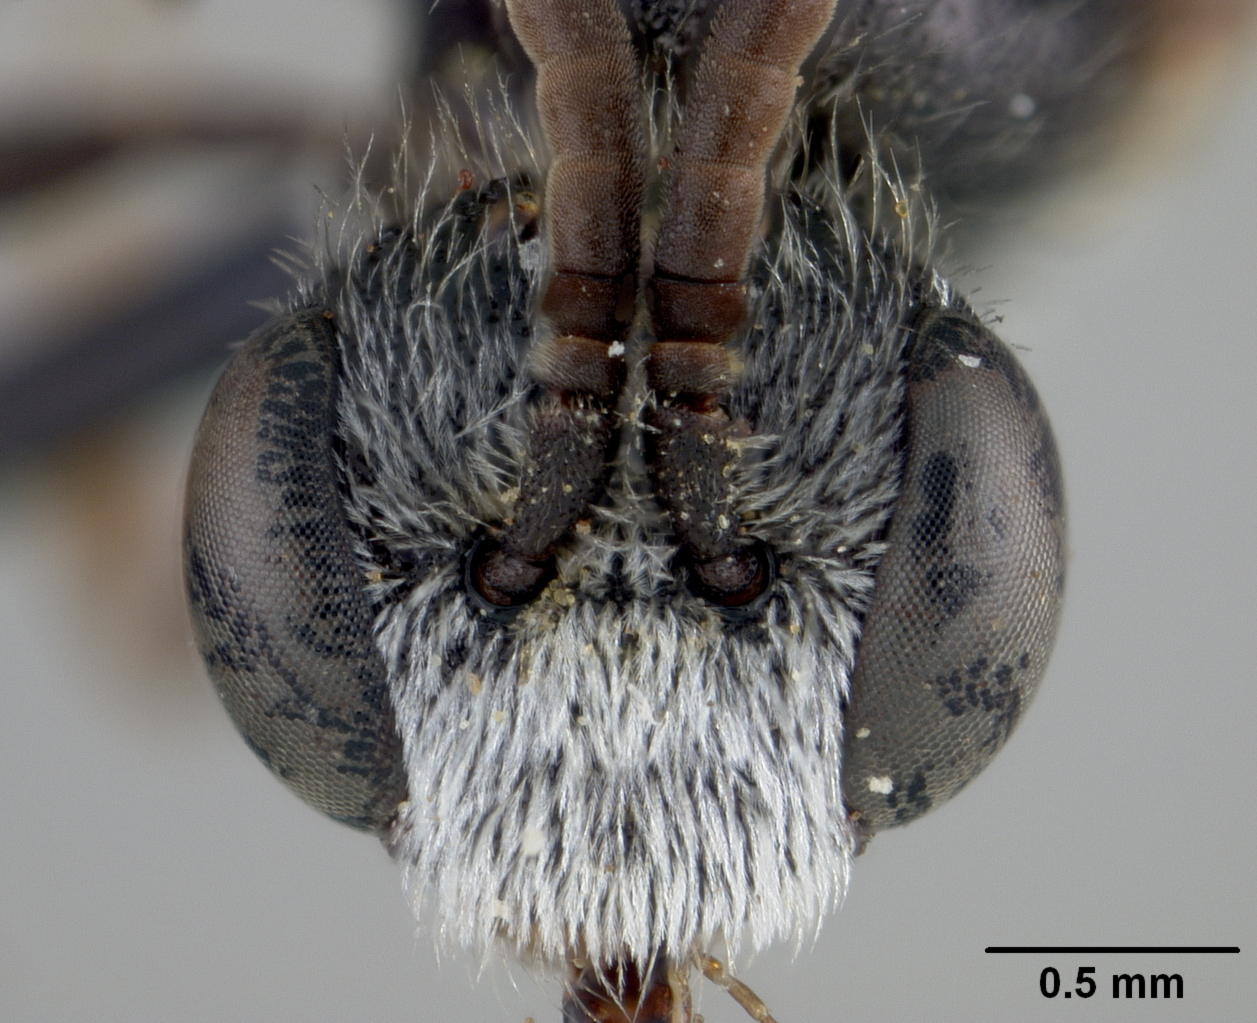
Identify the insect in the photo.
Sphecodes millsi
